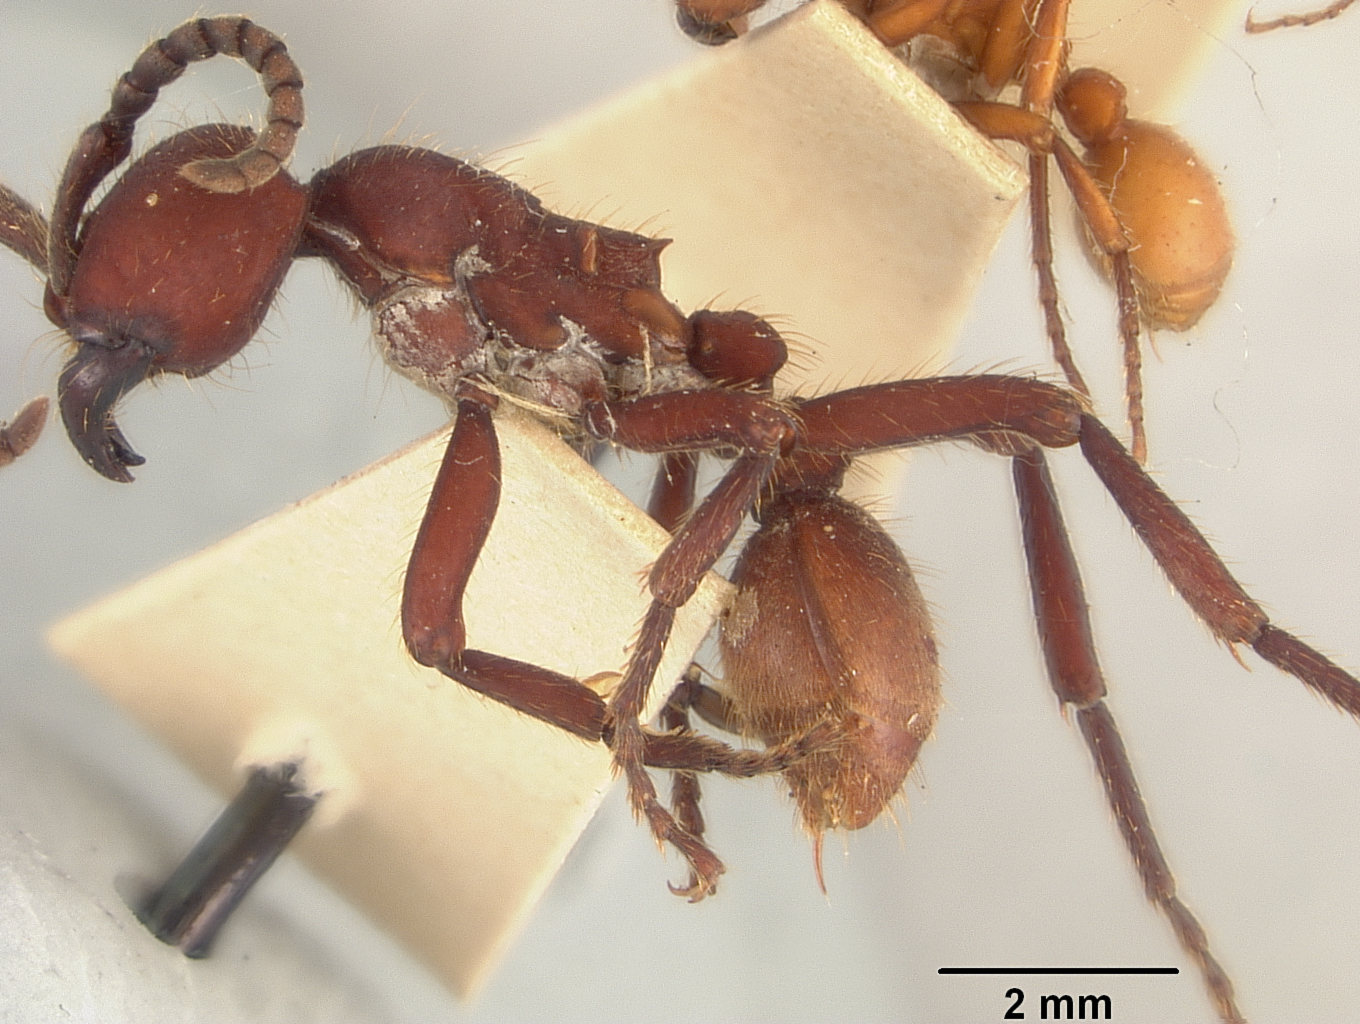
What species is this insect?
Eciton crassicorne
